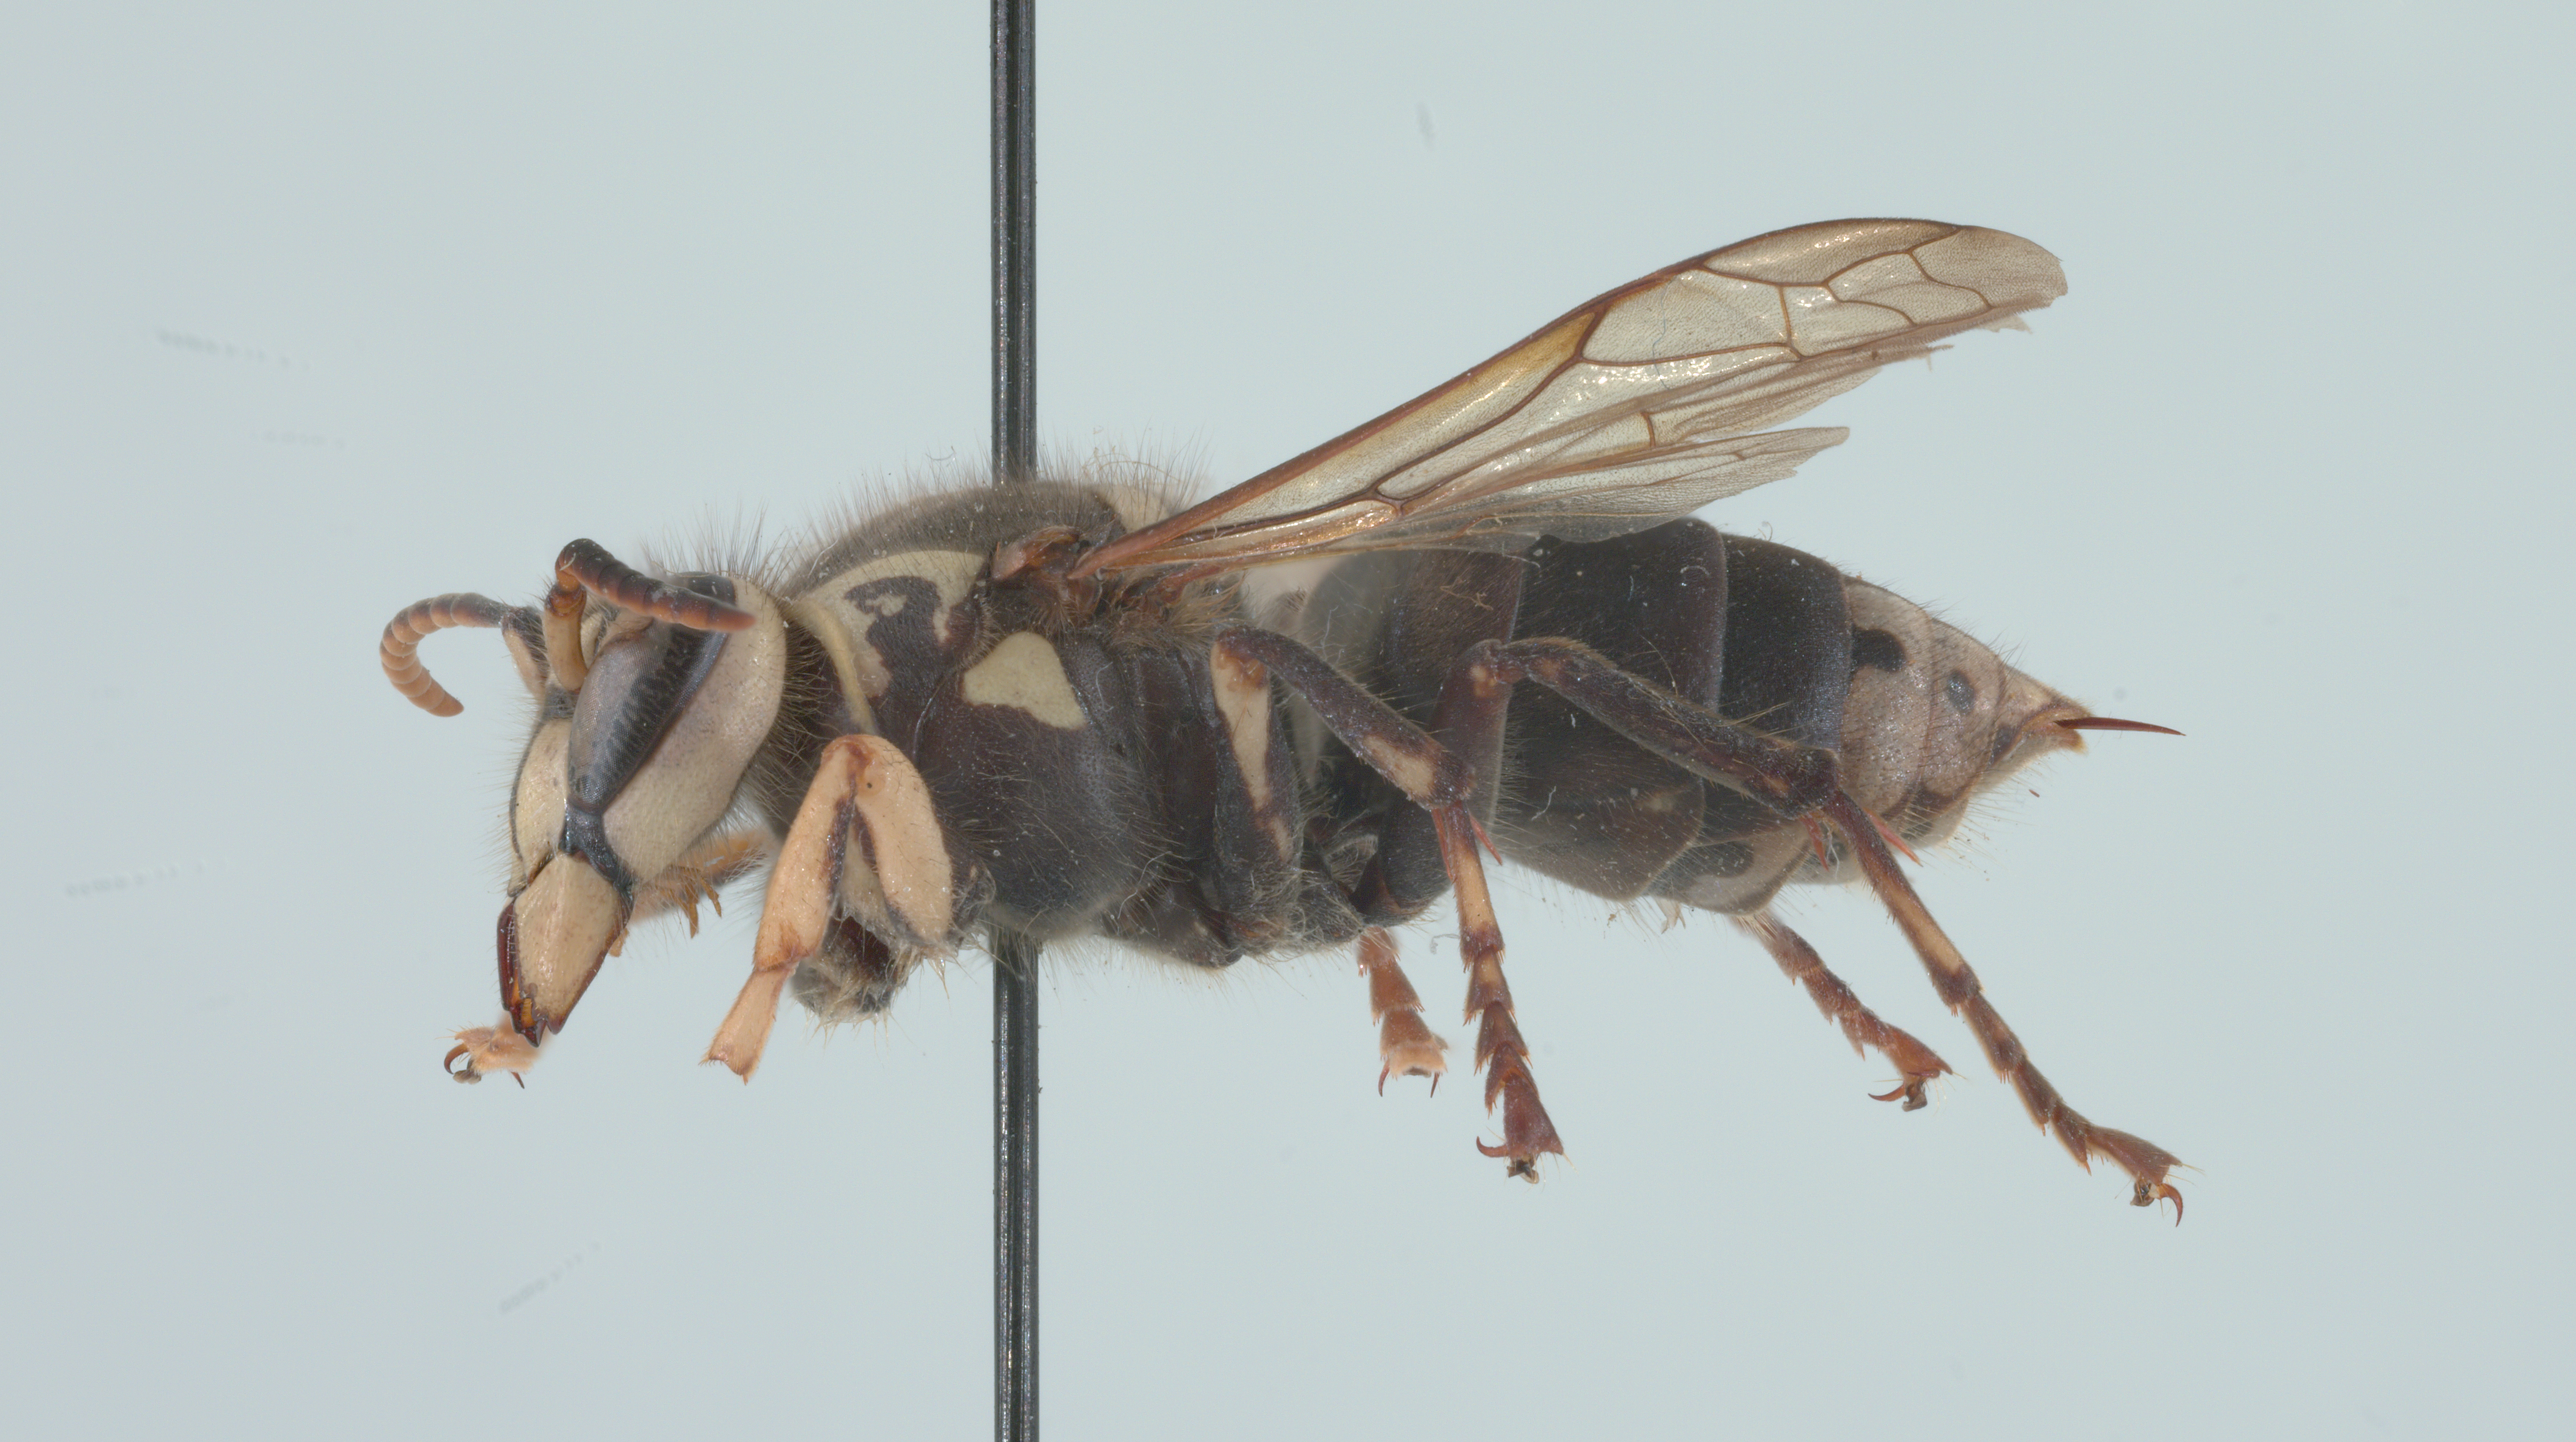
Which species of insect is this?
Dolichovespula maculata
